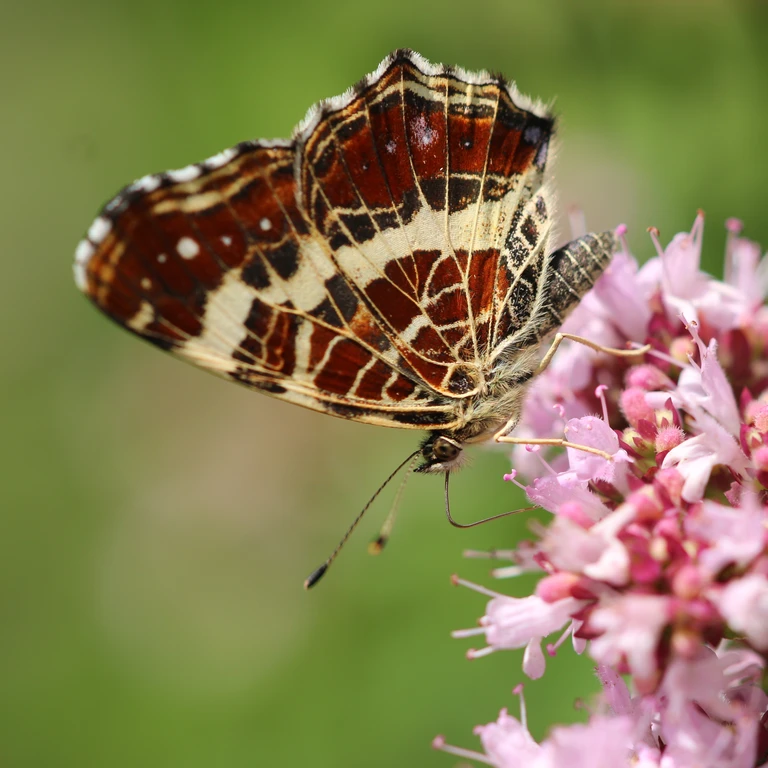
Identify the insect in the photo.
Araschnia levana
